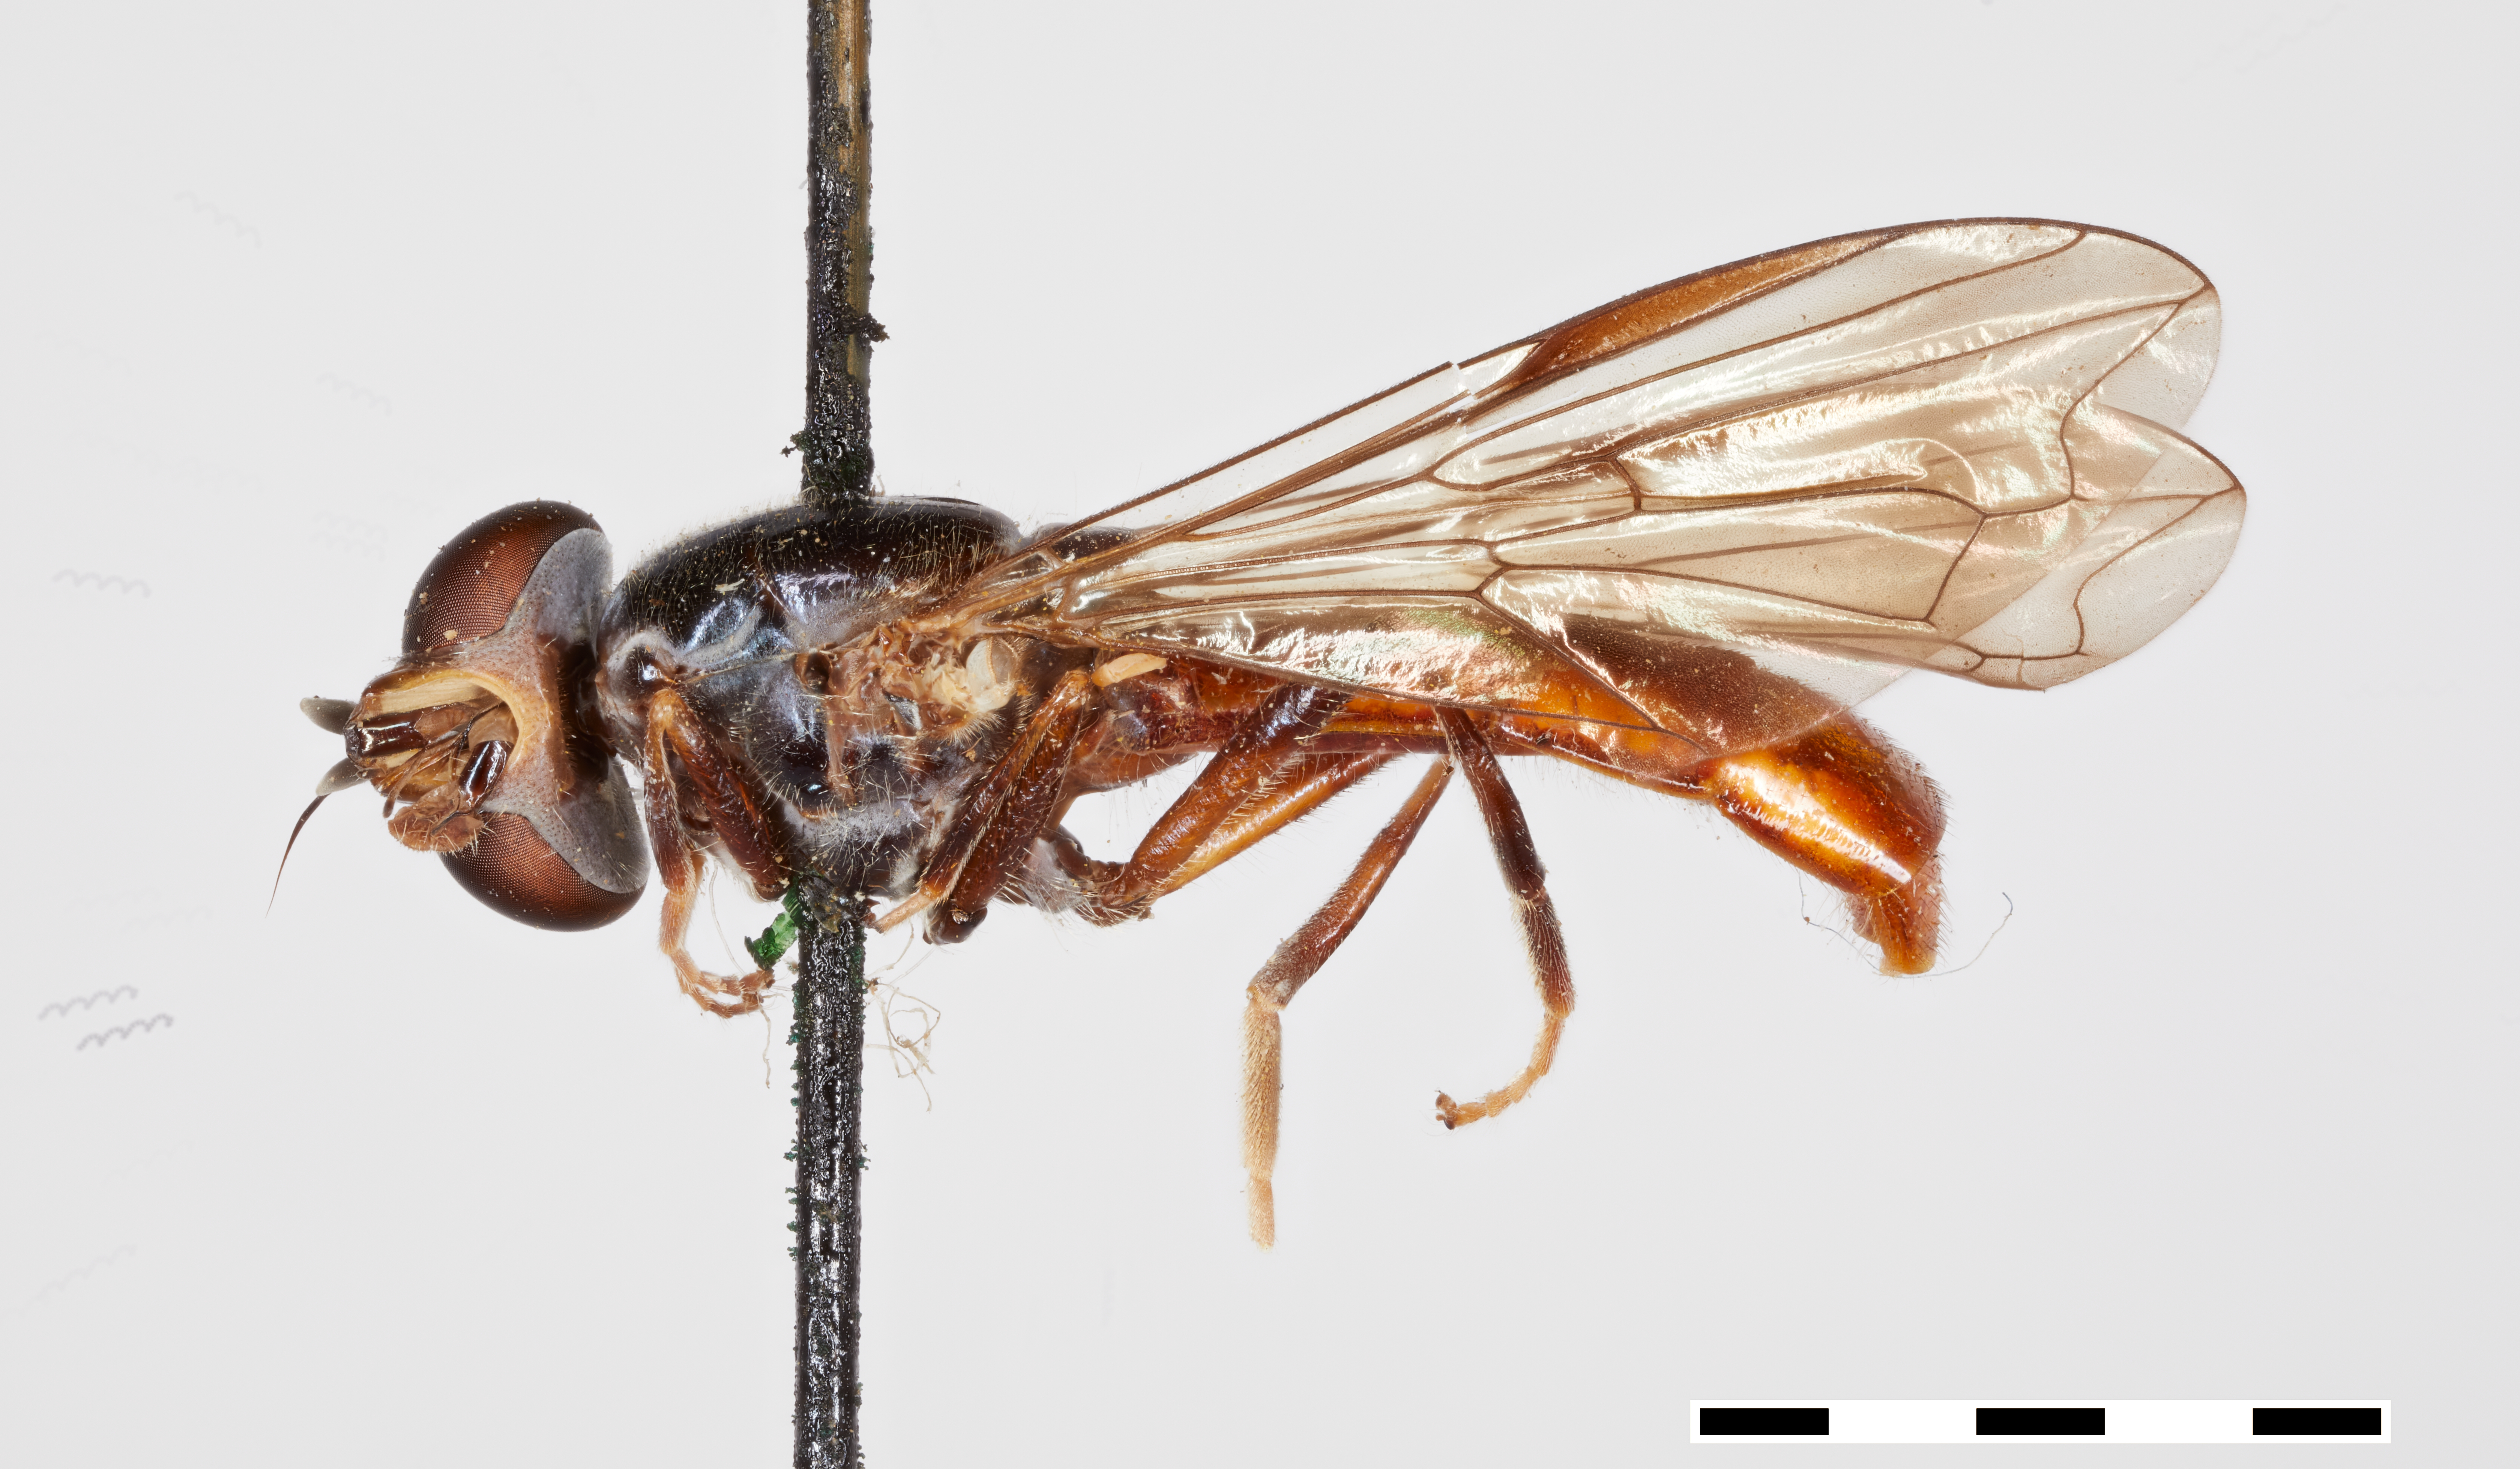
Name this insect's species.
Valdivia ruficauda
